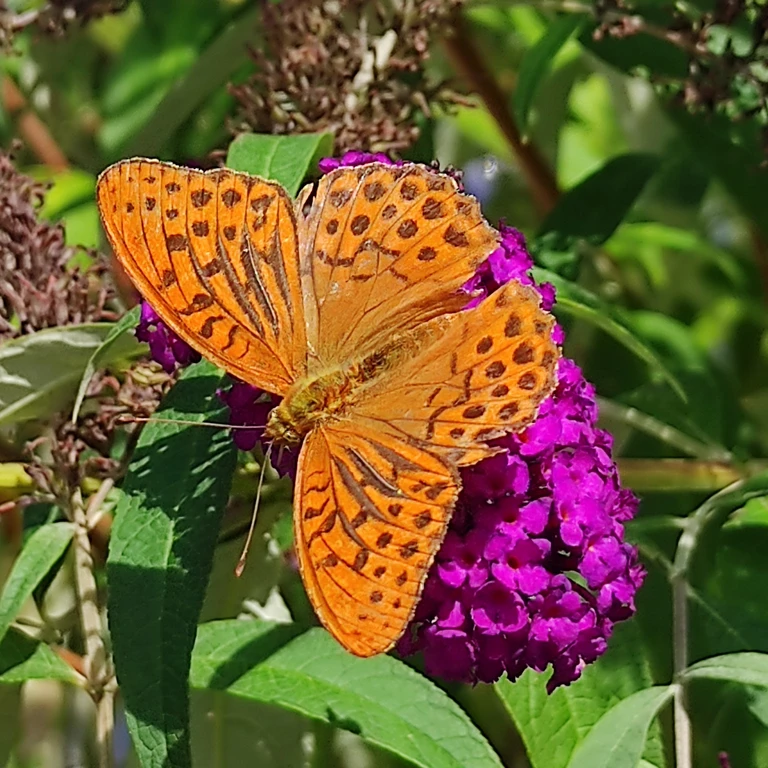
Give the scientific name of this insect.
Argynnis paphia
